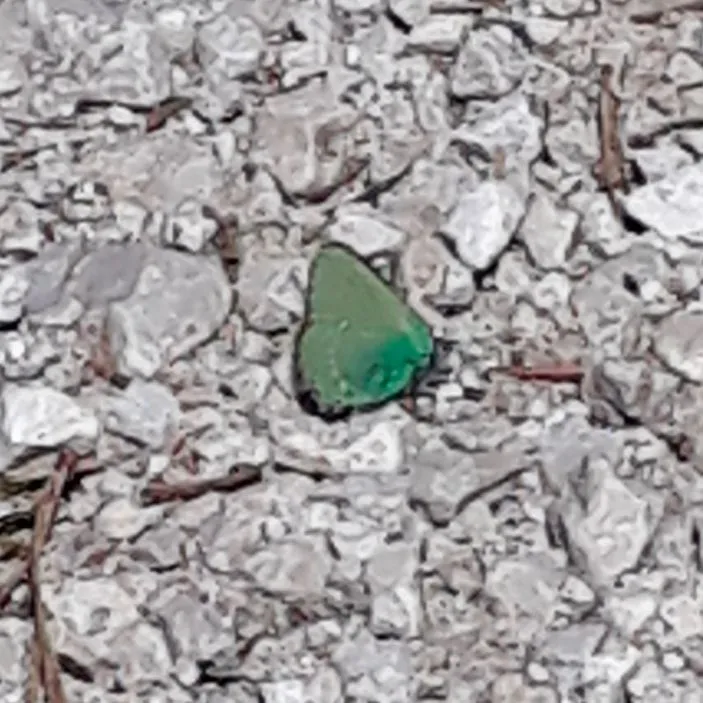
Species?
Callophrys rubi
